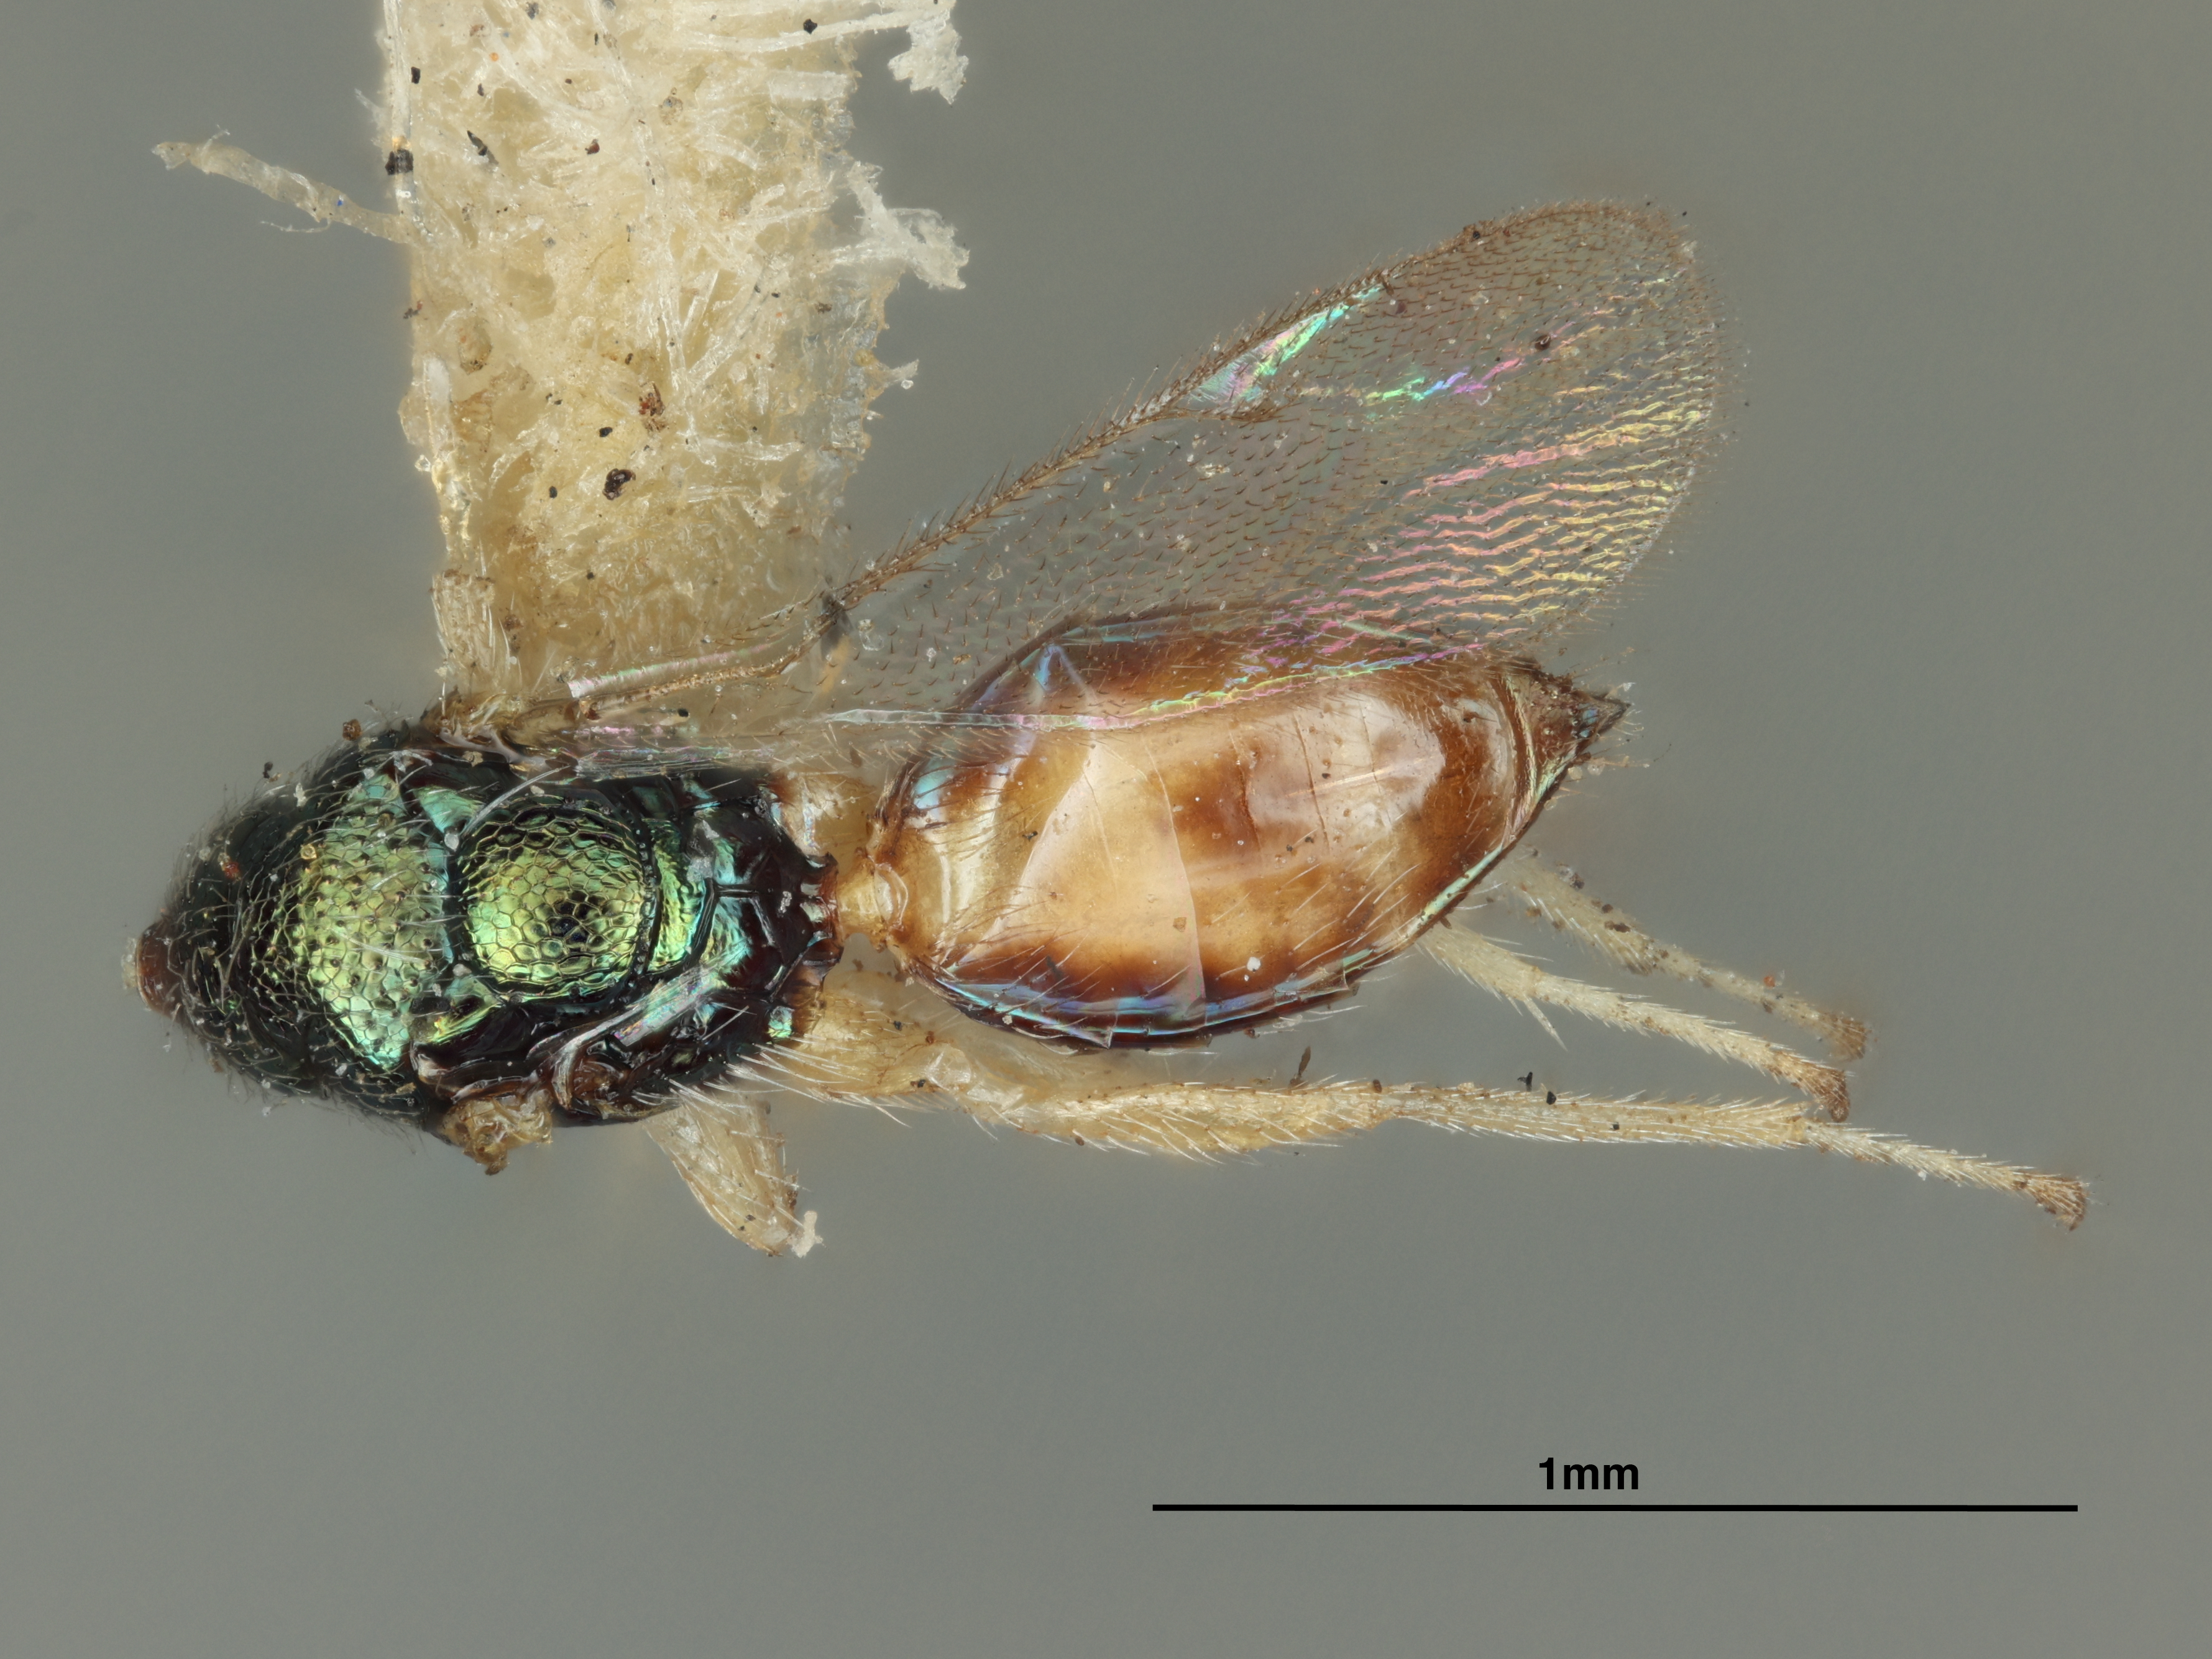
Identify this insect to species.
Sympiesis wordsworthi
